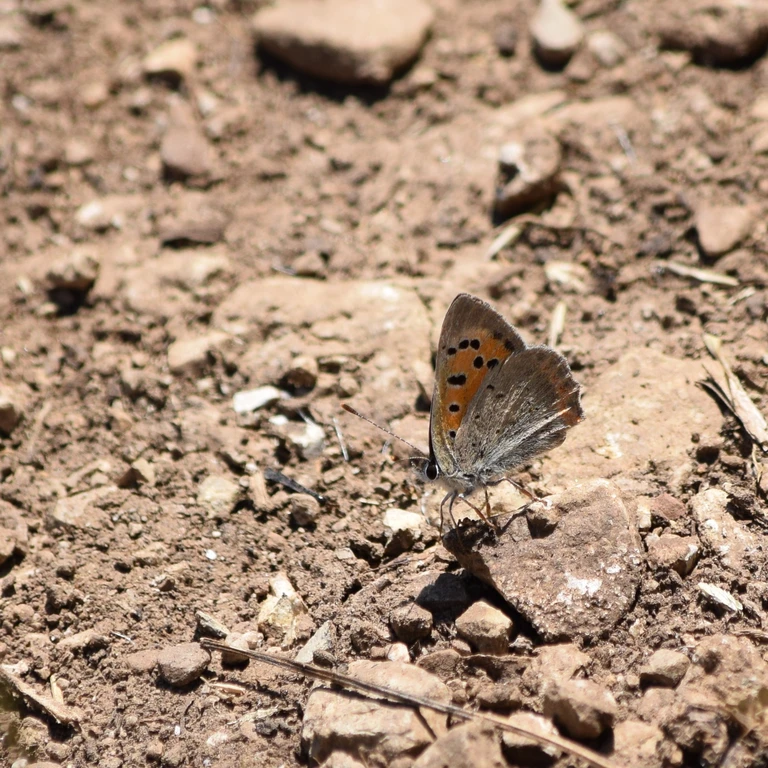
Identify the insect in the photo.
Lycaena phlaeas
